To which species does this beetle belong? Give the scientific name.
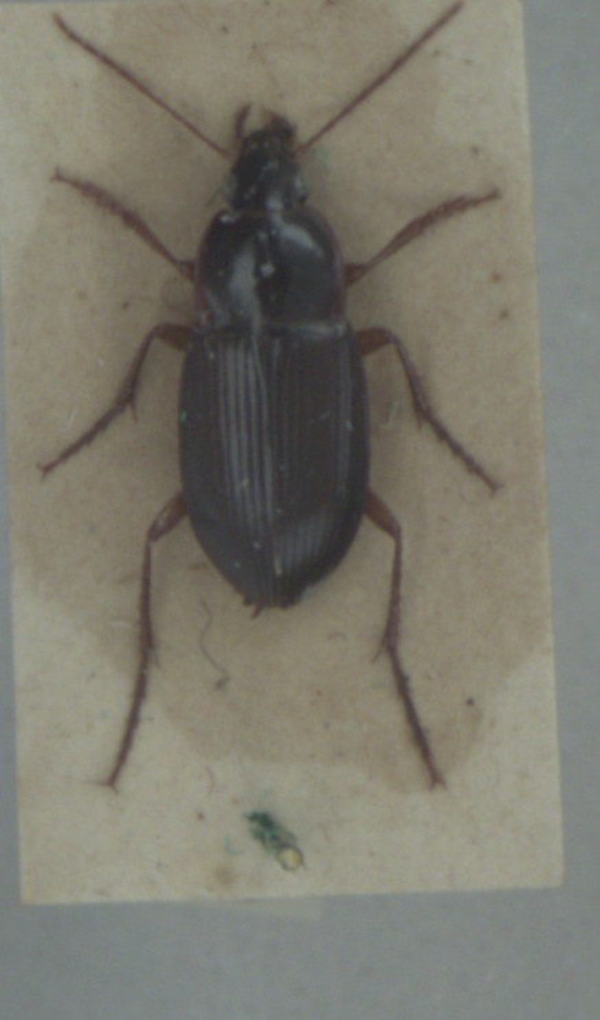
Calathus ambiguus
